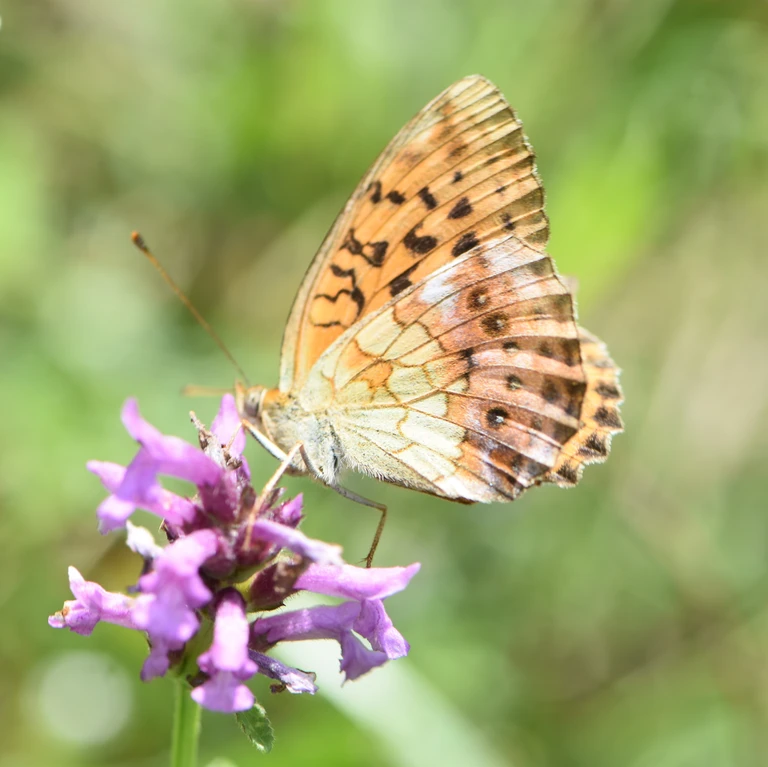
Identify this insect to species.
Brenthis daphne
